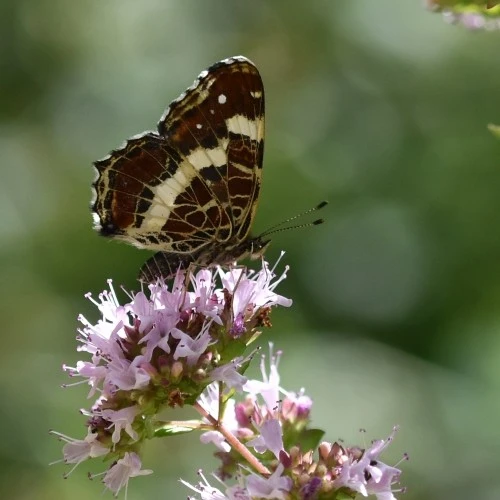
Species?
Araschnia levana
